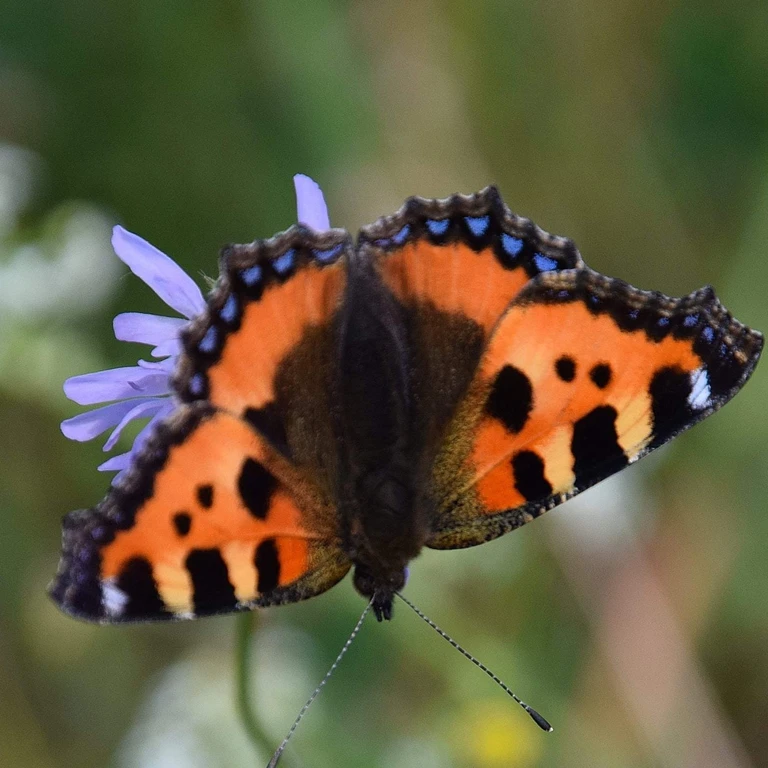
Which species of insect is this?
Aglais urticae
